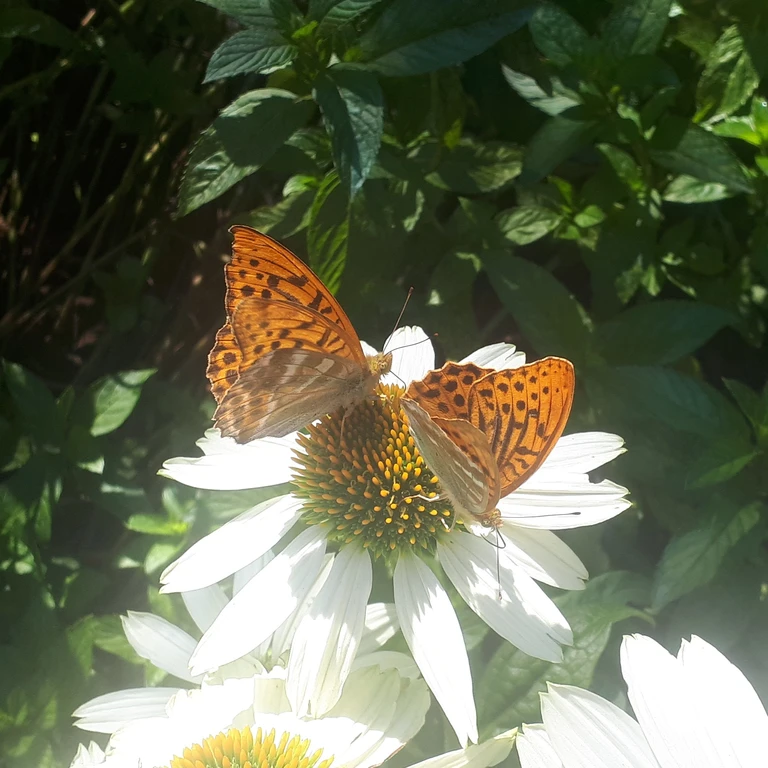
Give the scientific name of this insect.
Argynnis paphia
